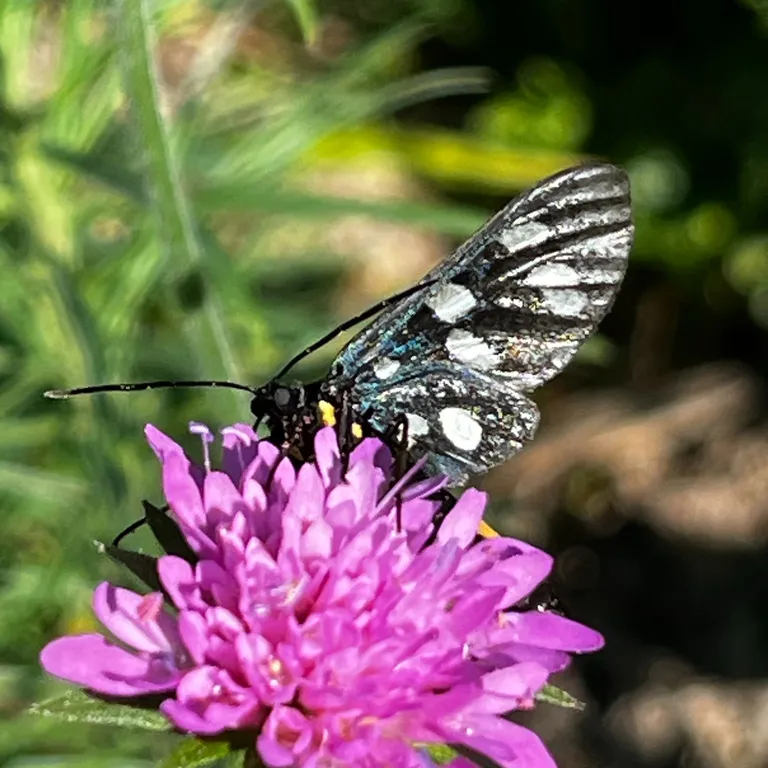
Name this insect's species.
Amata phegea
